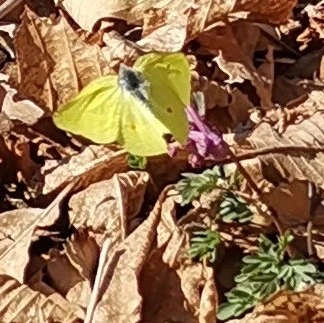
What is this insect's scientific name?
Gonepteryx rhamni
